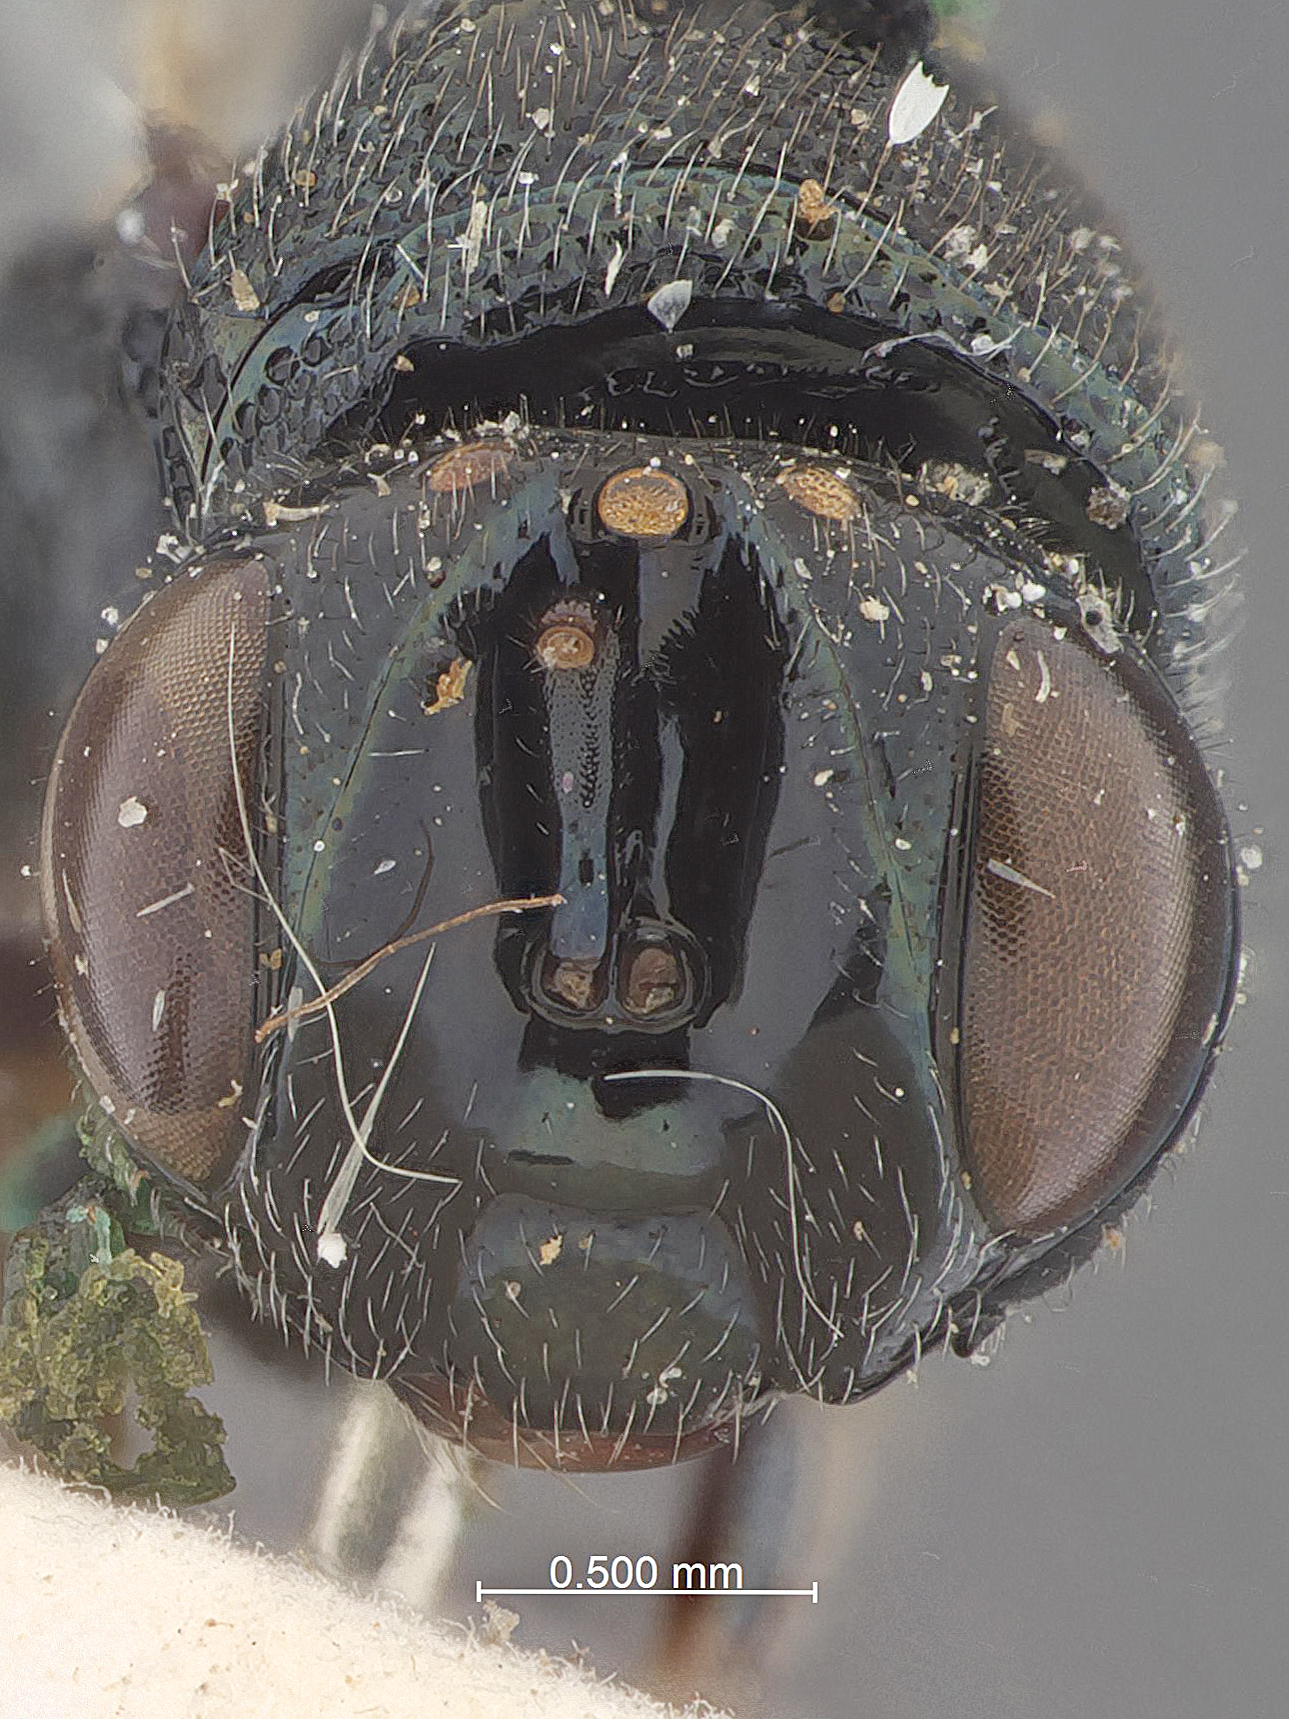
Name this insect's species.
Perilampus desaii
